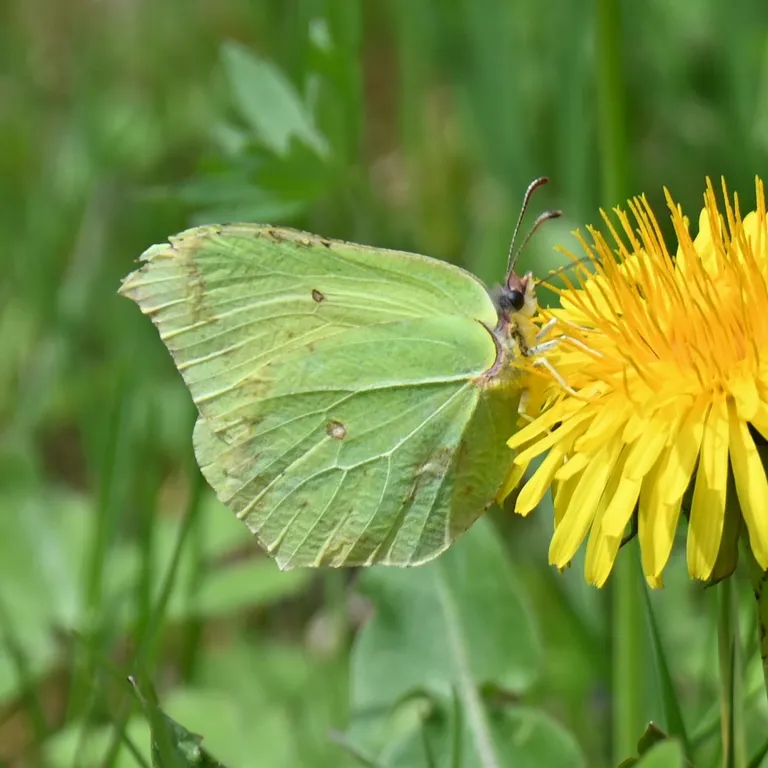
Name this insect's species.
Gonepteryx rhamni
